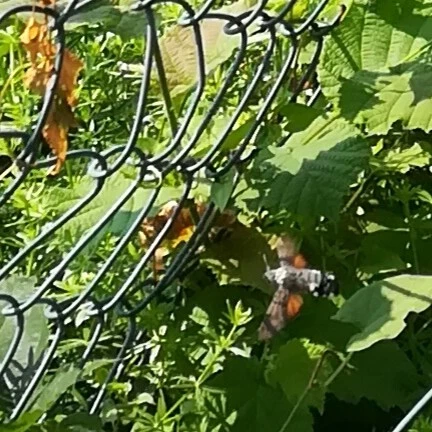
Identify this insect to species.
Macroglossum stellatarum
